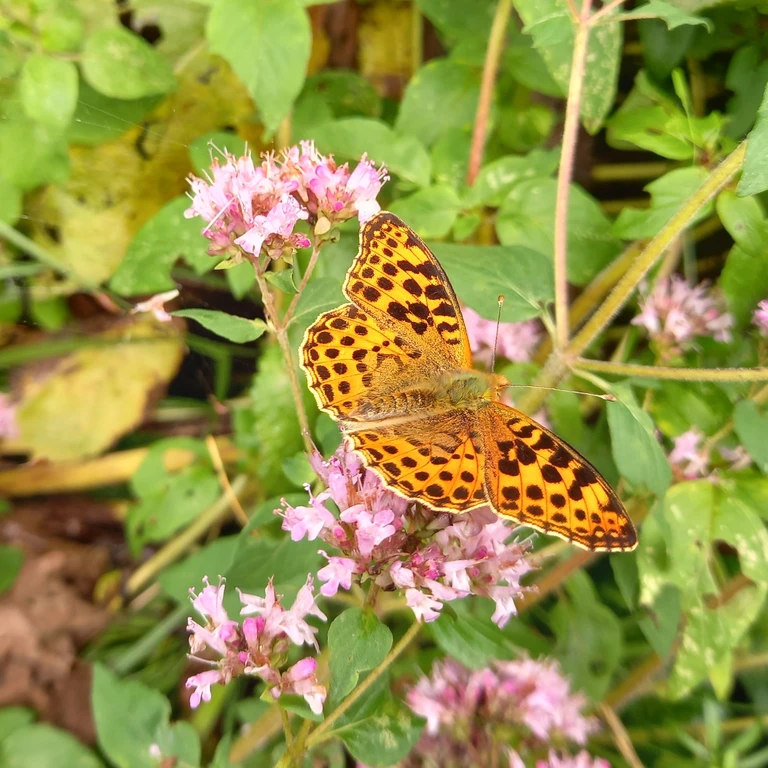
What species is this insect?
Issoria lathonia
